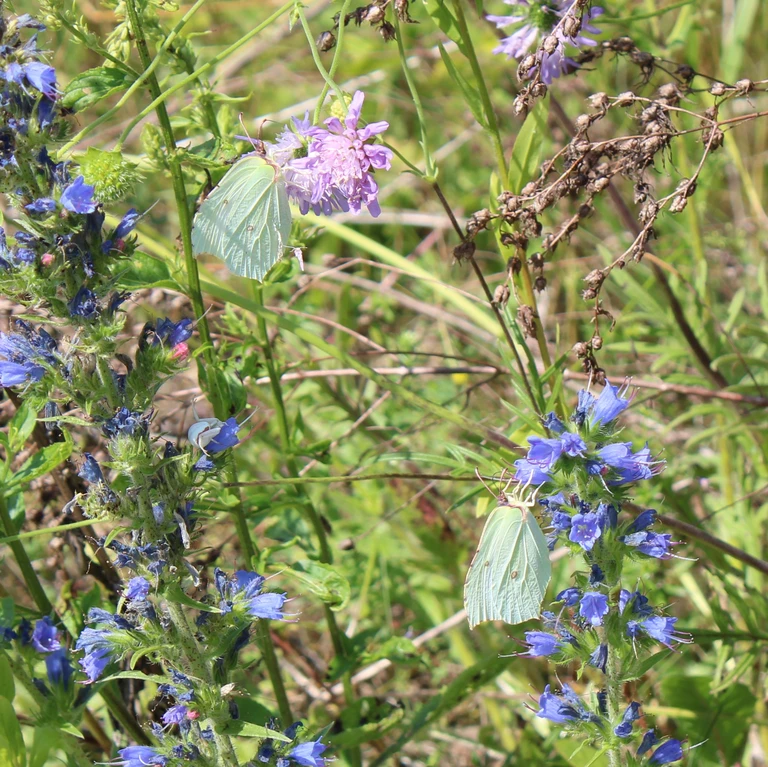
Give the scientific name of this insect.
Gonepteryx rhamni
